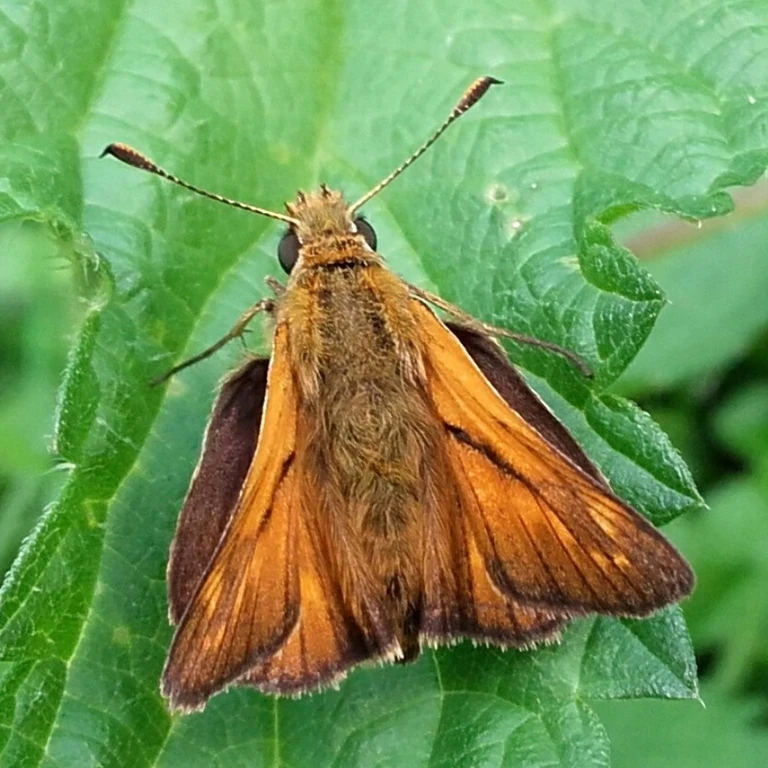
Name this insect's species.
Ochlodes sylvanus (also Ochlodes venata)
